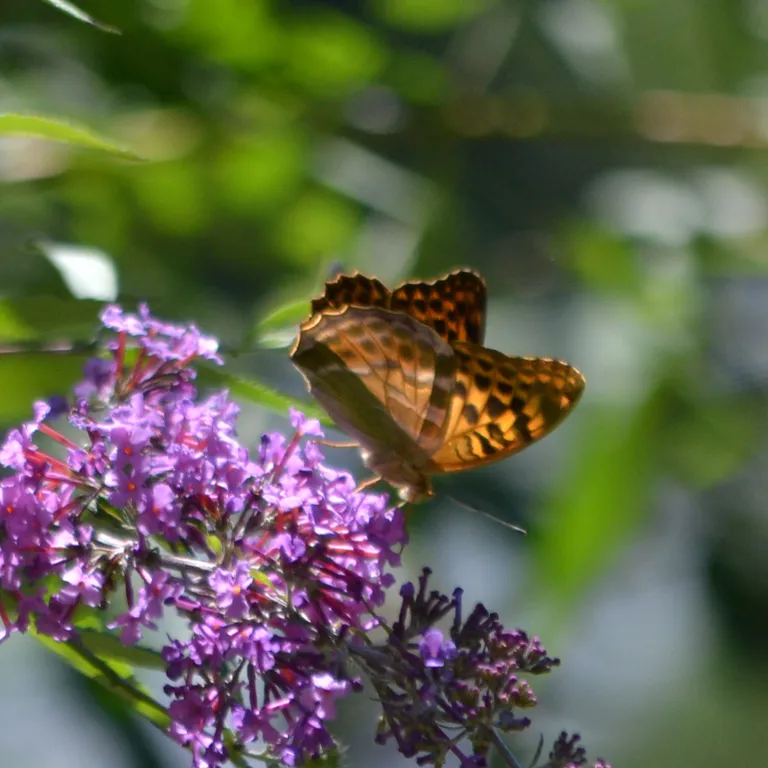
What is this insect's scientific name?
Argynnis paphia
